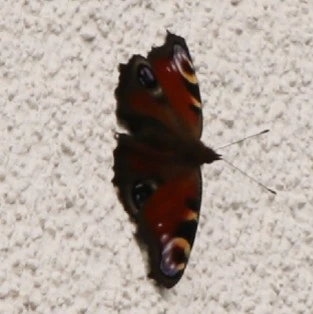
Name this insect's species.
Aglais io
